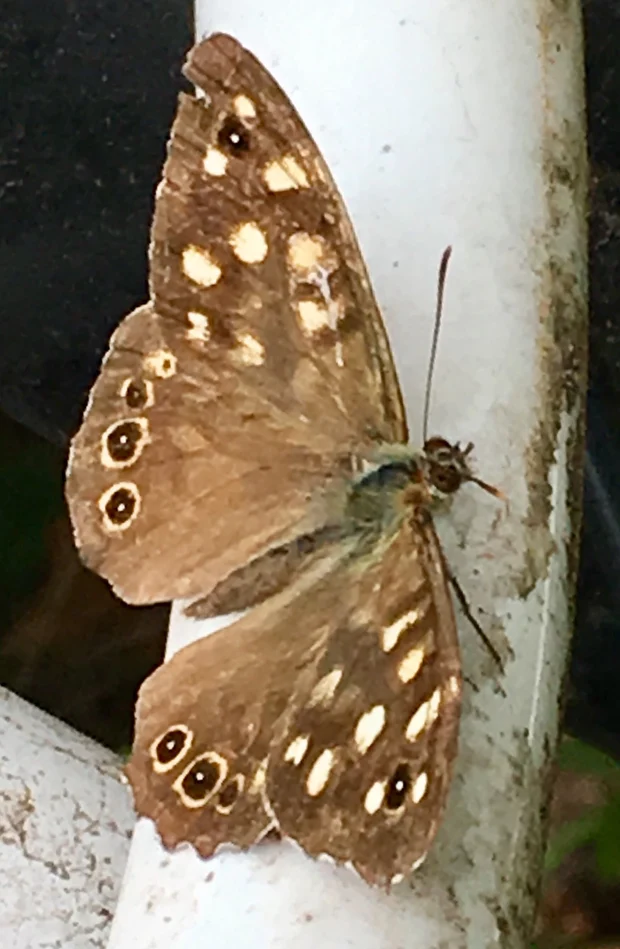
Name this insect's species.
Pararge aegeria
